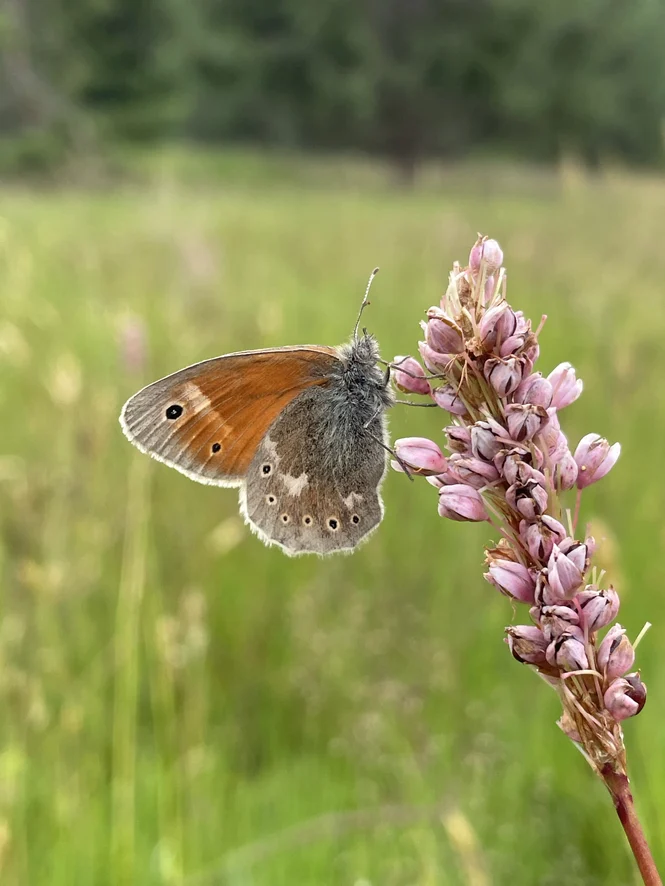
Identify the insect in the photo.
Coenonympha tullia
